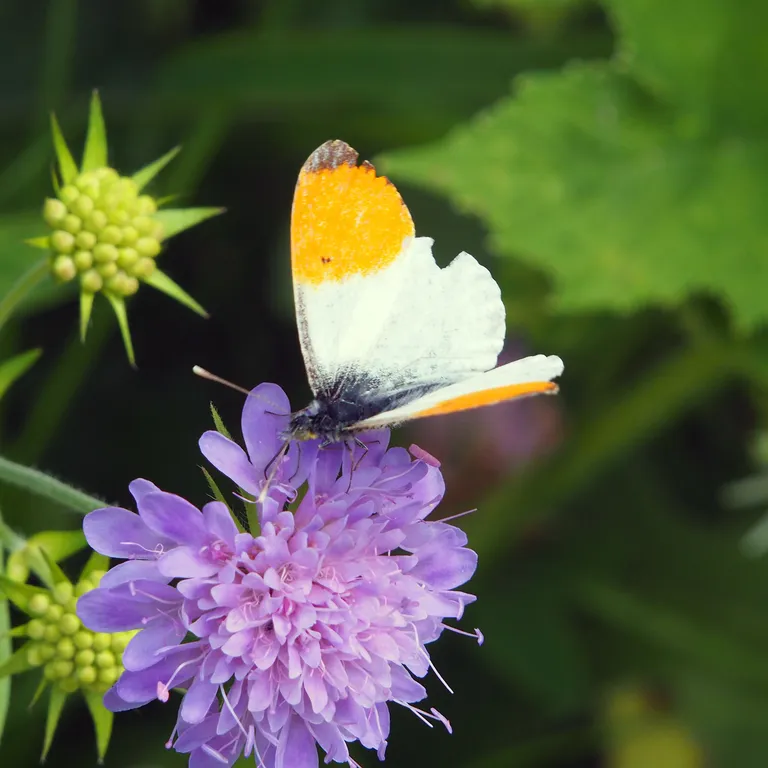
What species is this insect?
Anthocharis cardamines
